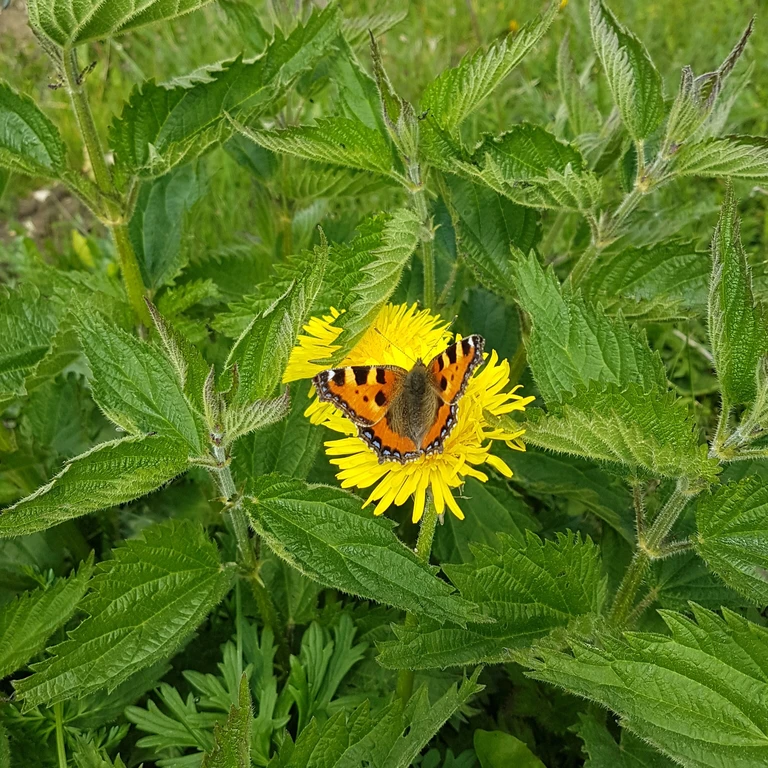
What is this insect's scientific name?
Aglais urticae
